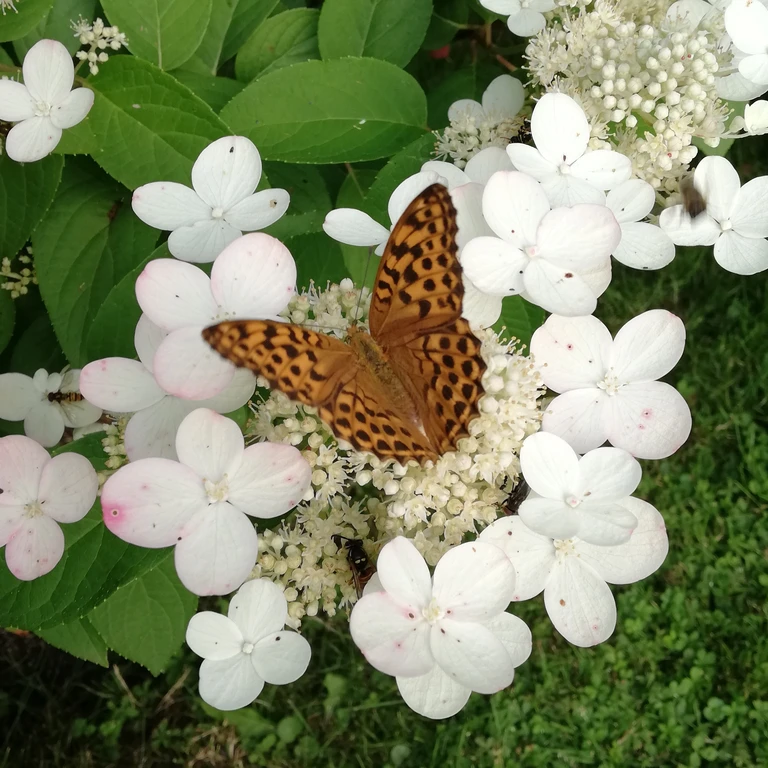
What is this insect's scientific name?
Argynnis paphia
